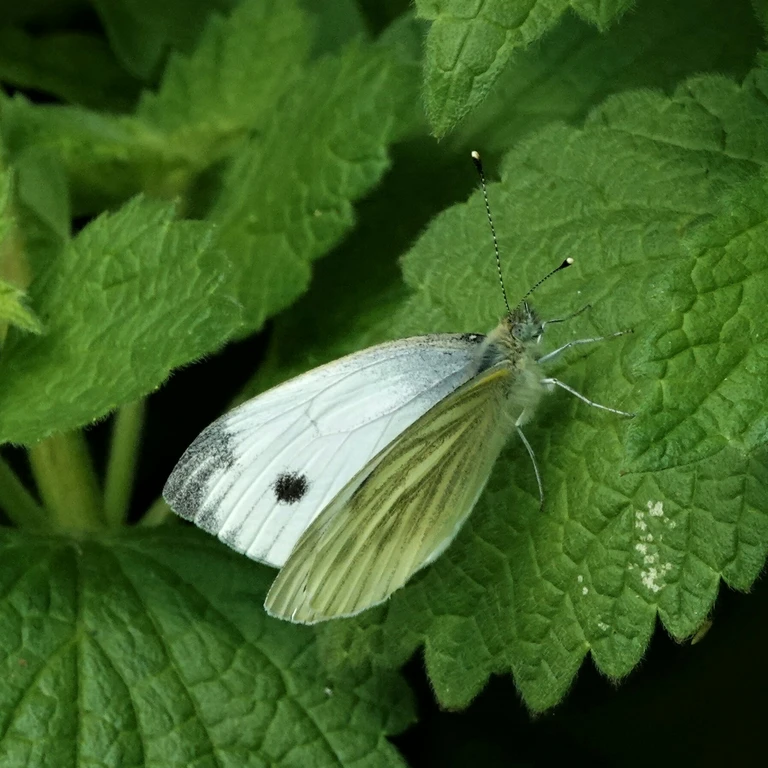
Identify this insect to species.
Pieris napi
